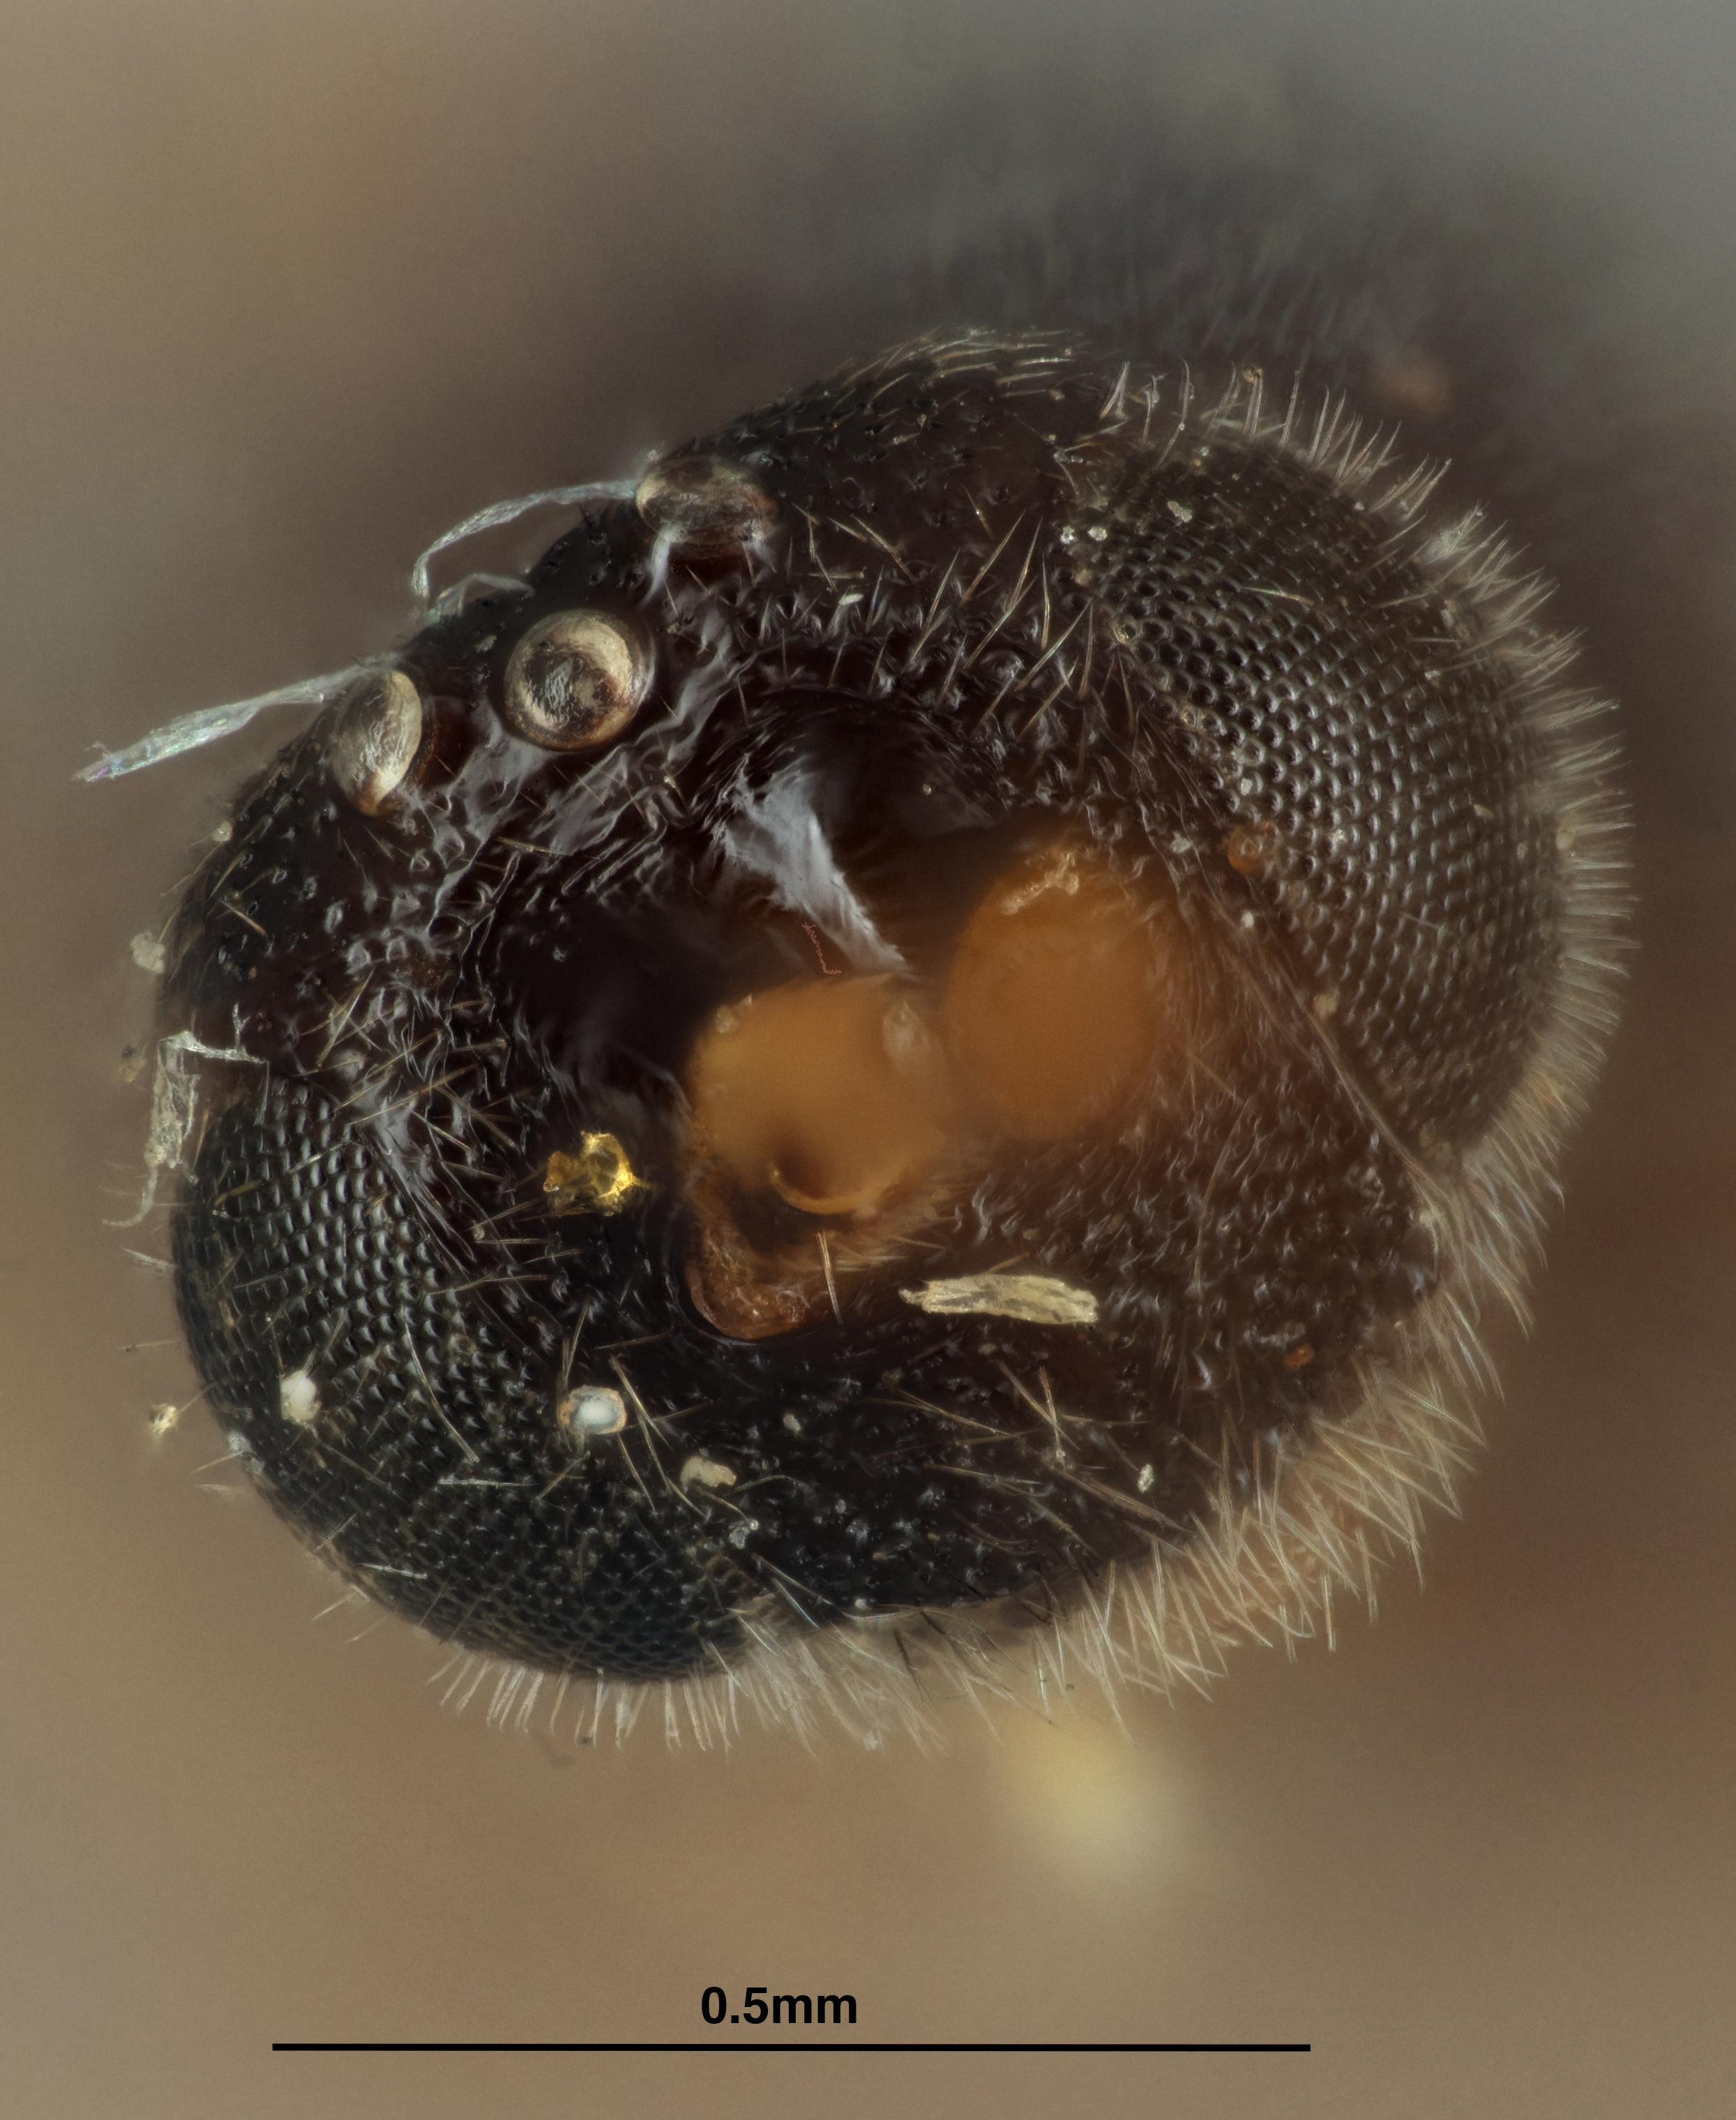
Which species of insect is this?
Microgaster fasciipennis
